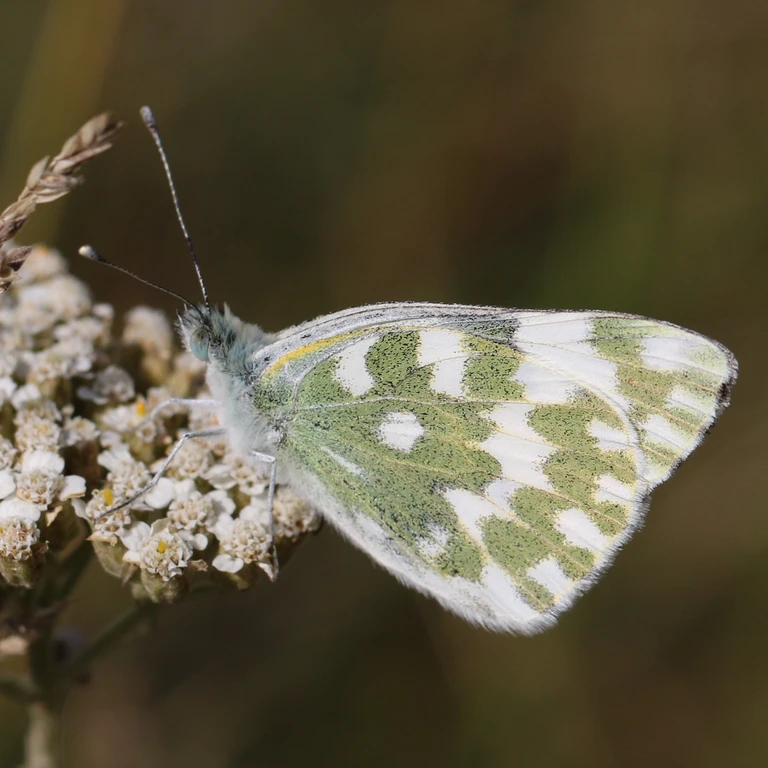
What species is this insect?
Pontia edusa
